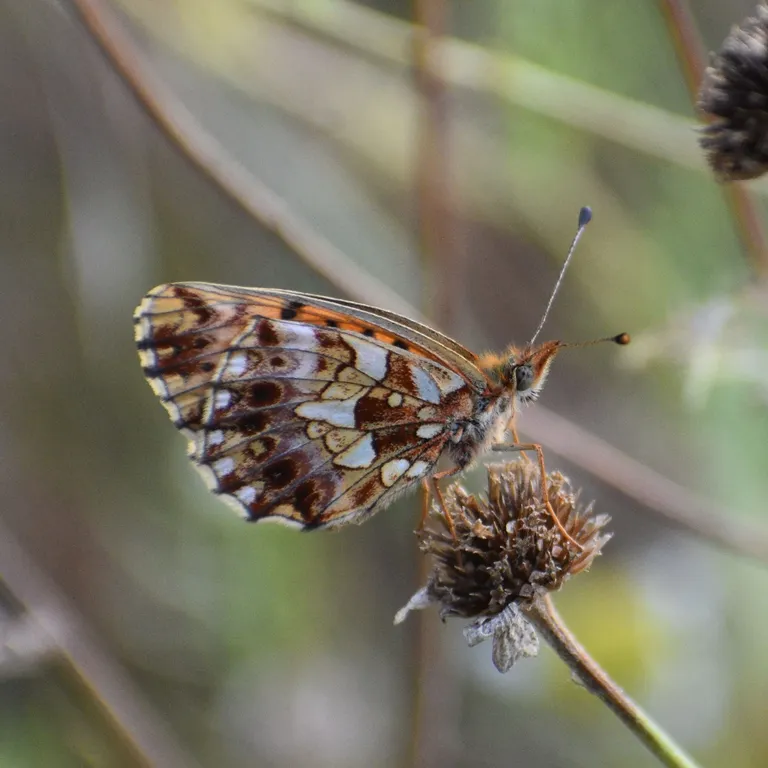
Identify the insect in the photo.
Boloria dia
